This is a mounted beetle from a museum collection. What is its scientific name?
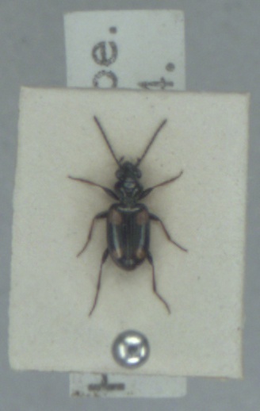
Bembidion quadripustulatum
